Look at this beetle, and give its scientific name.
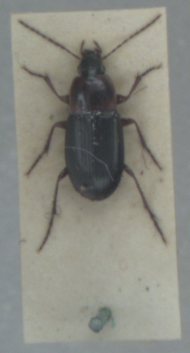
Calathus melanocephalus
